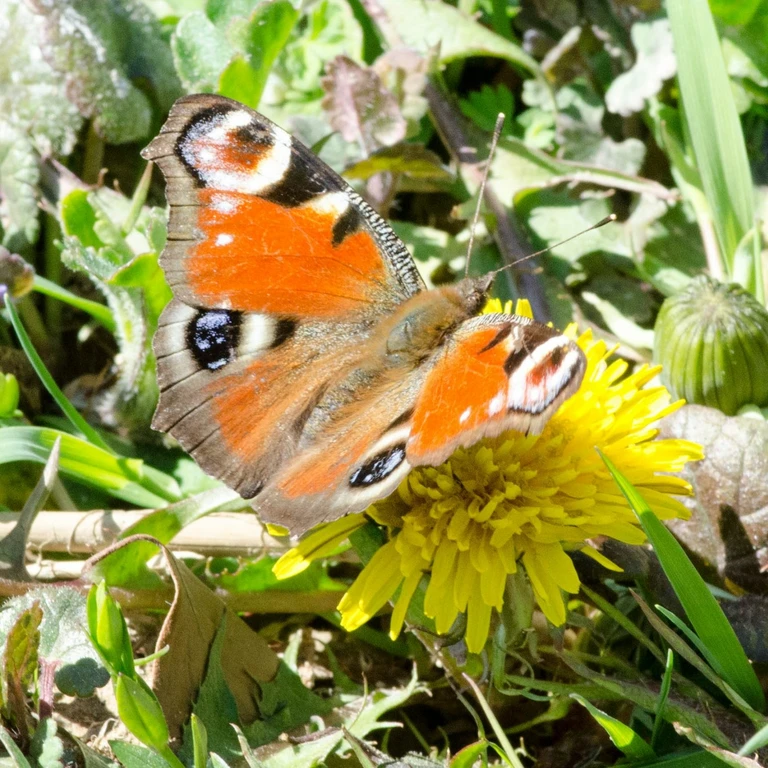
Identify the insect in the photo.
Aglais io
